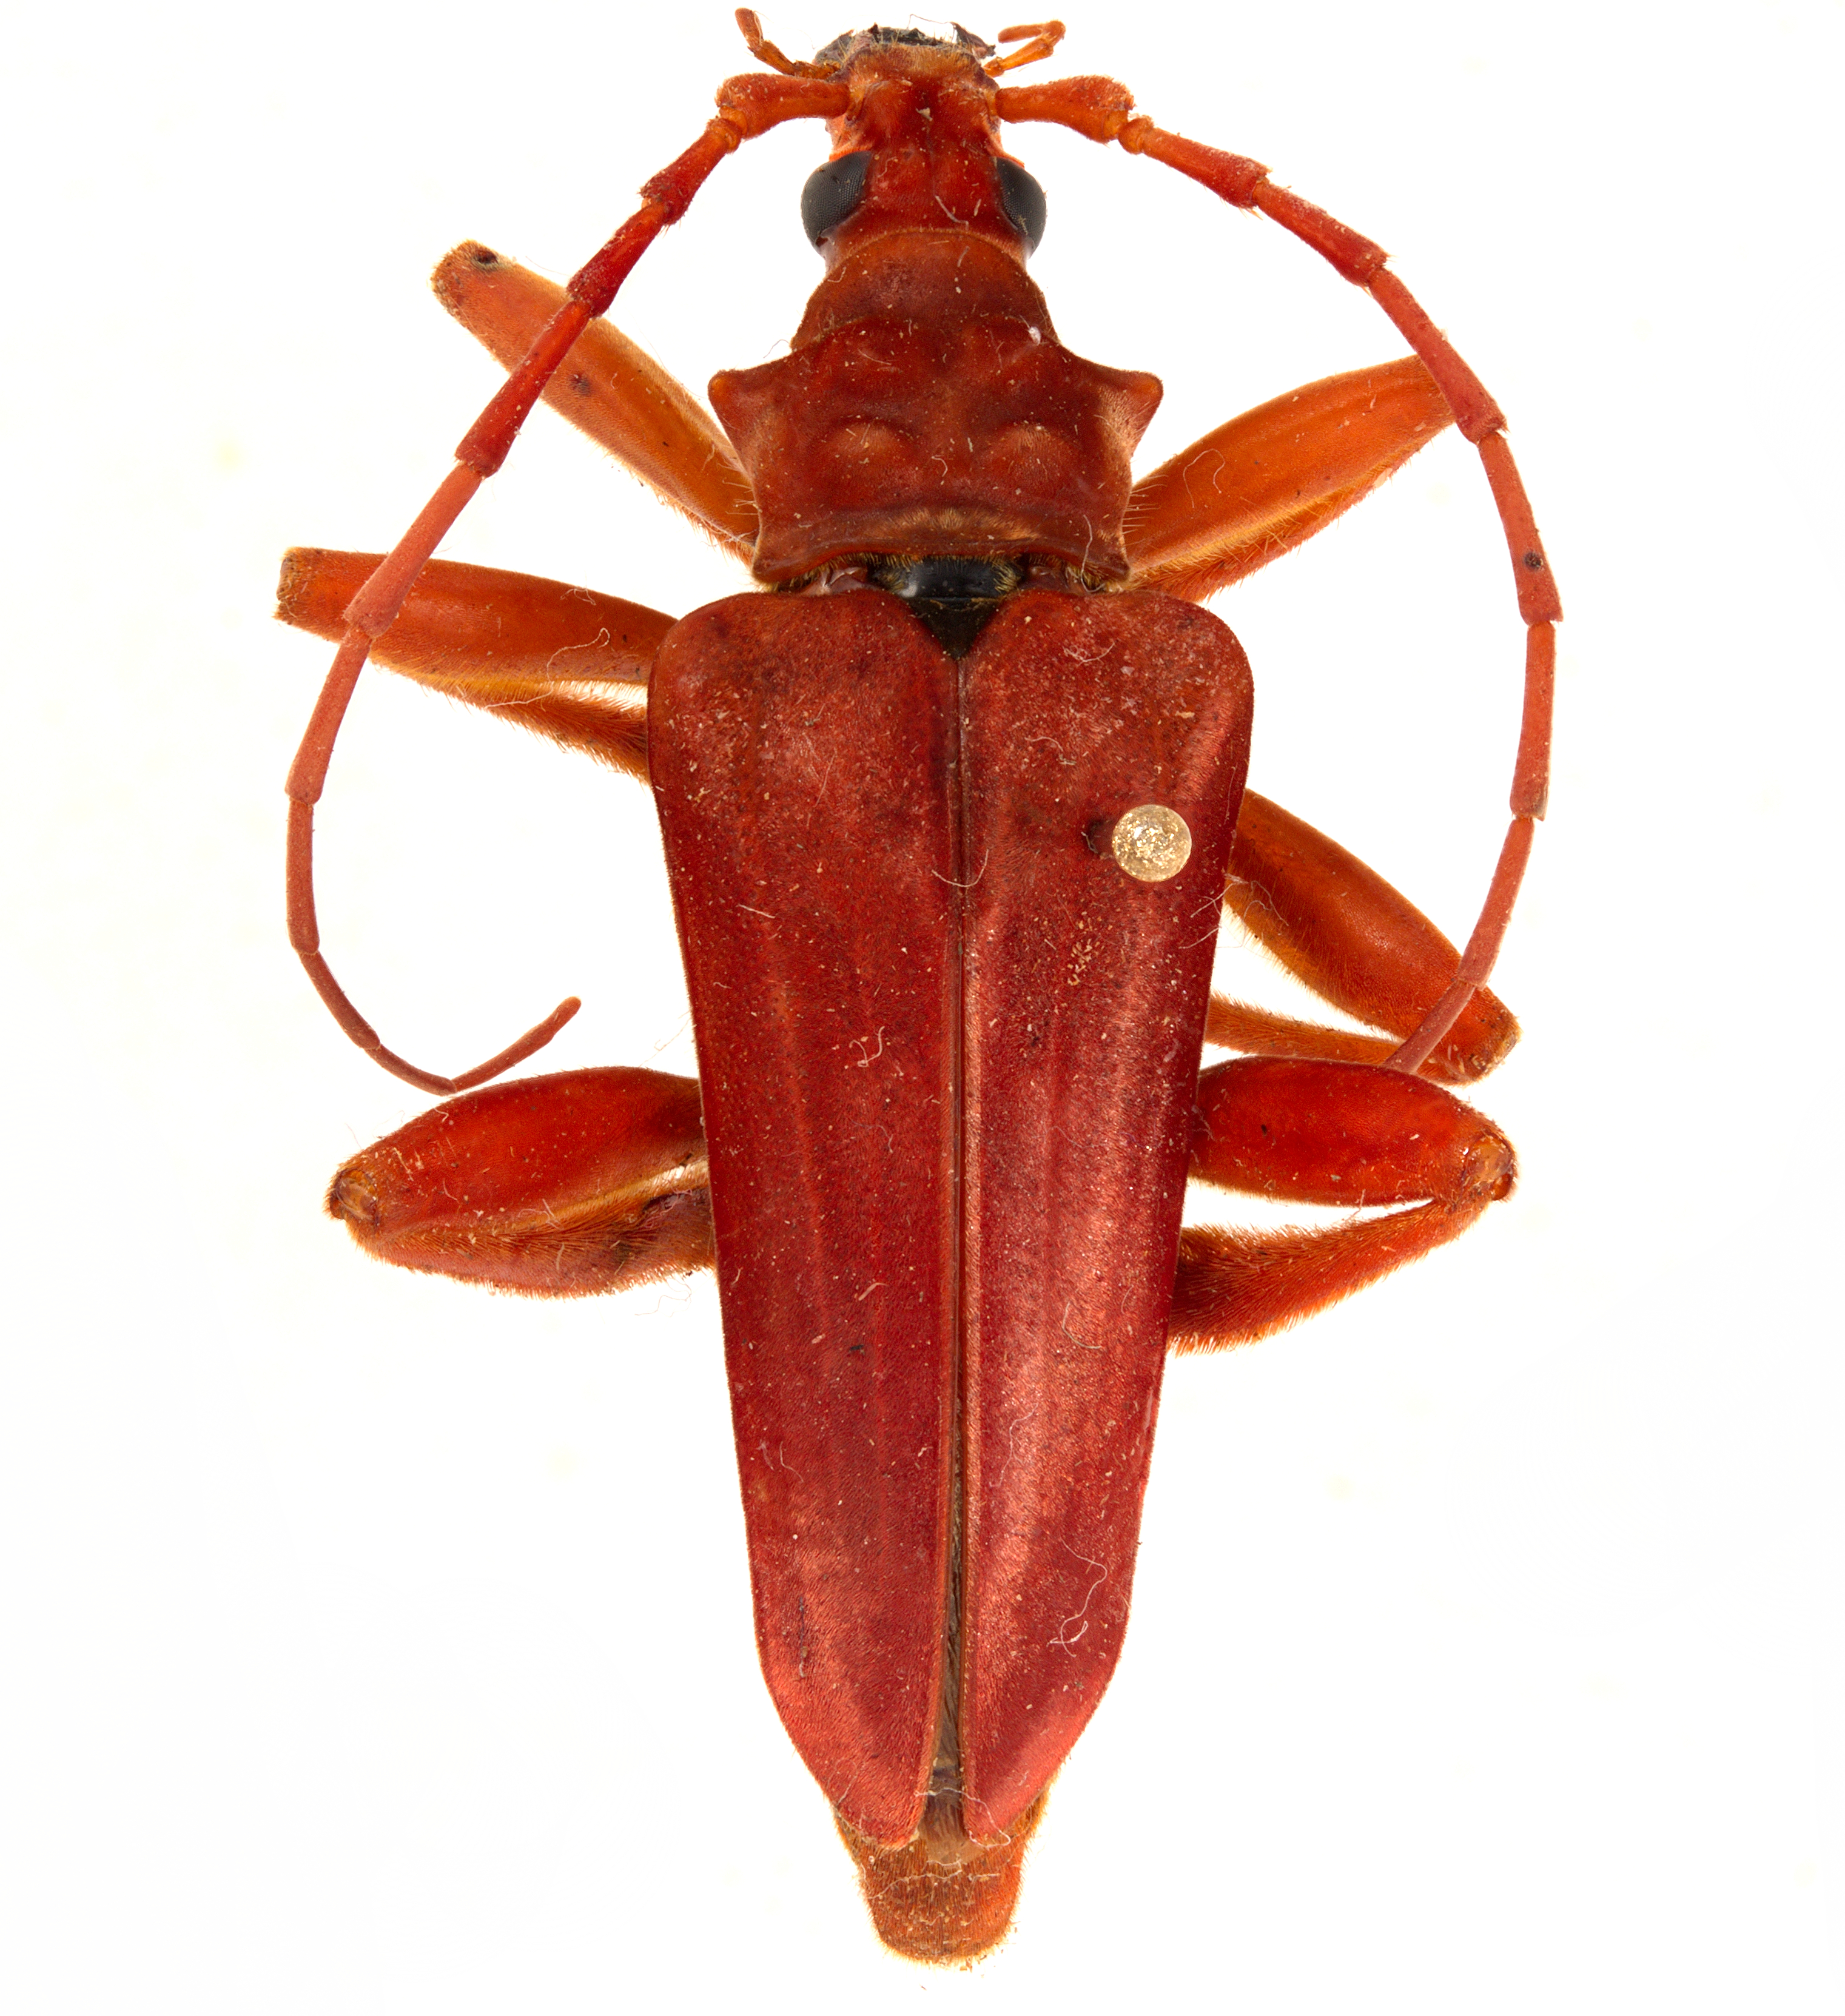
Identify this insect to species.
Suzelia coccinea
